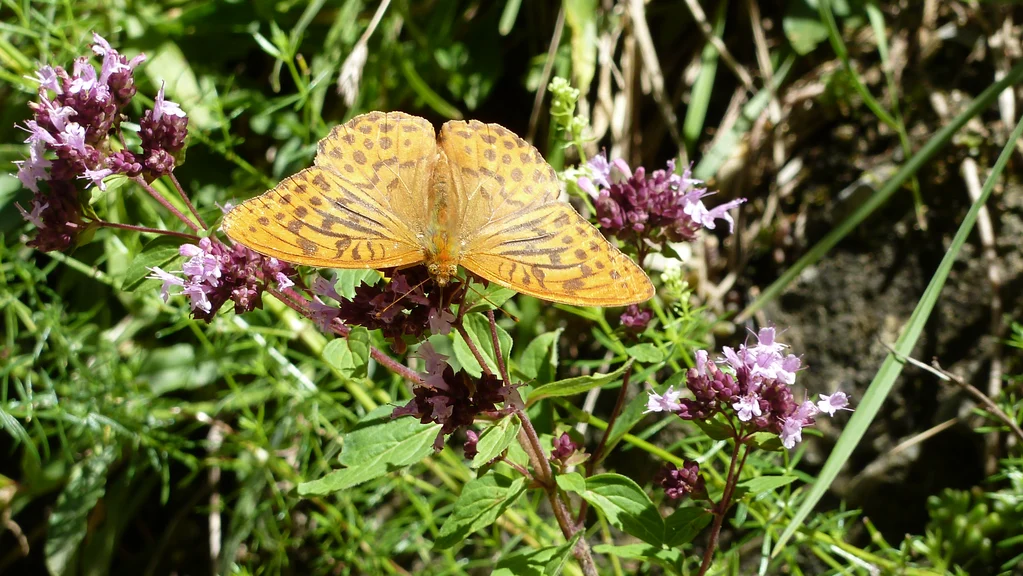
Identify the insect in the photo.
Argynnis paphia
